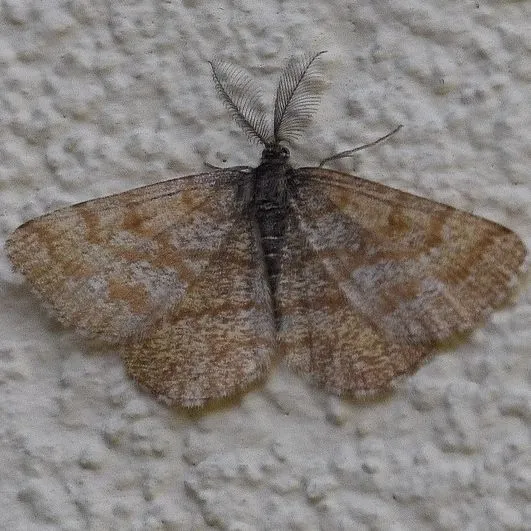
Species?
Ematurga atomaria
